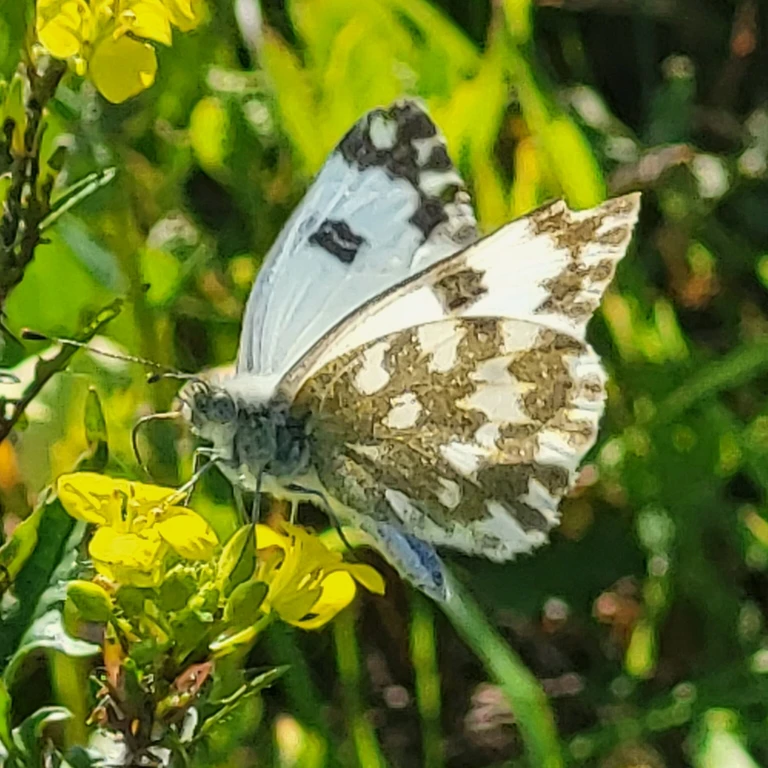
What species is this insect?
Pontia edusa
